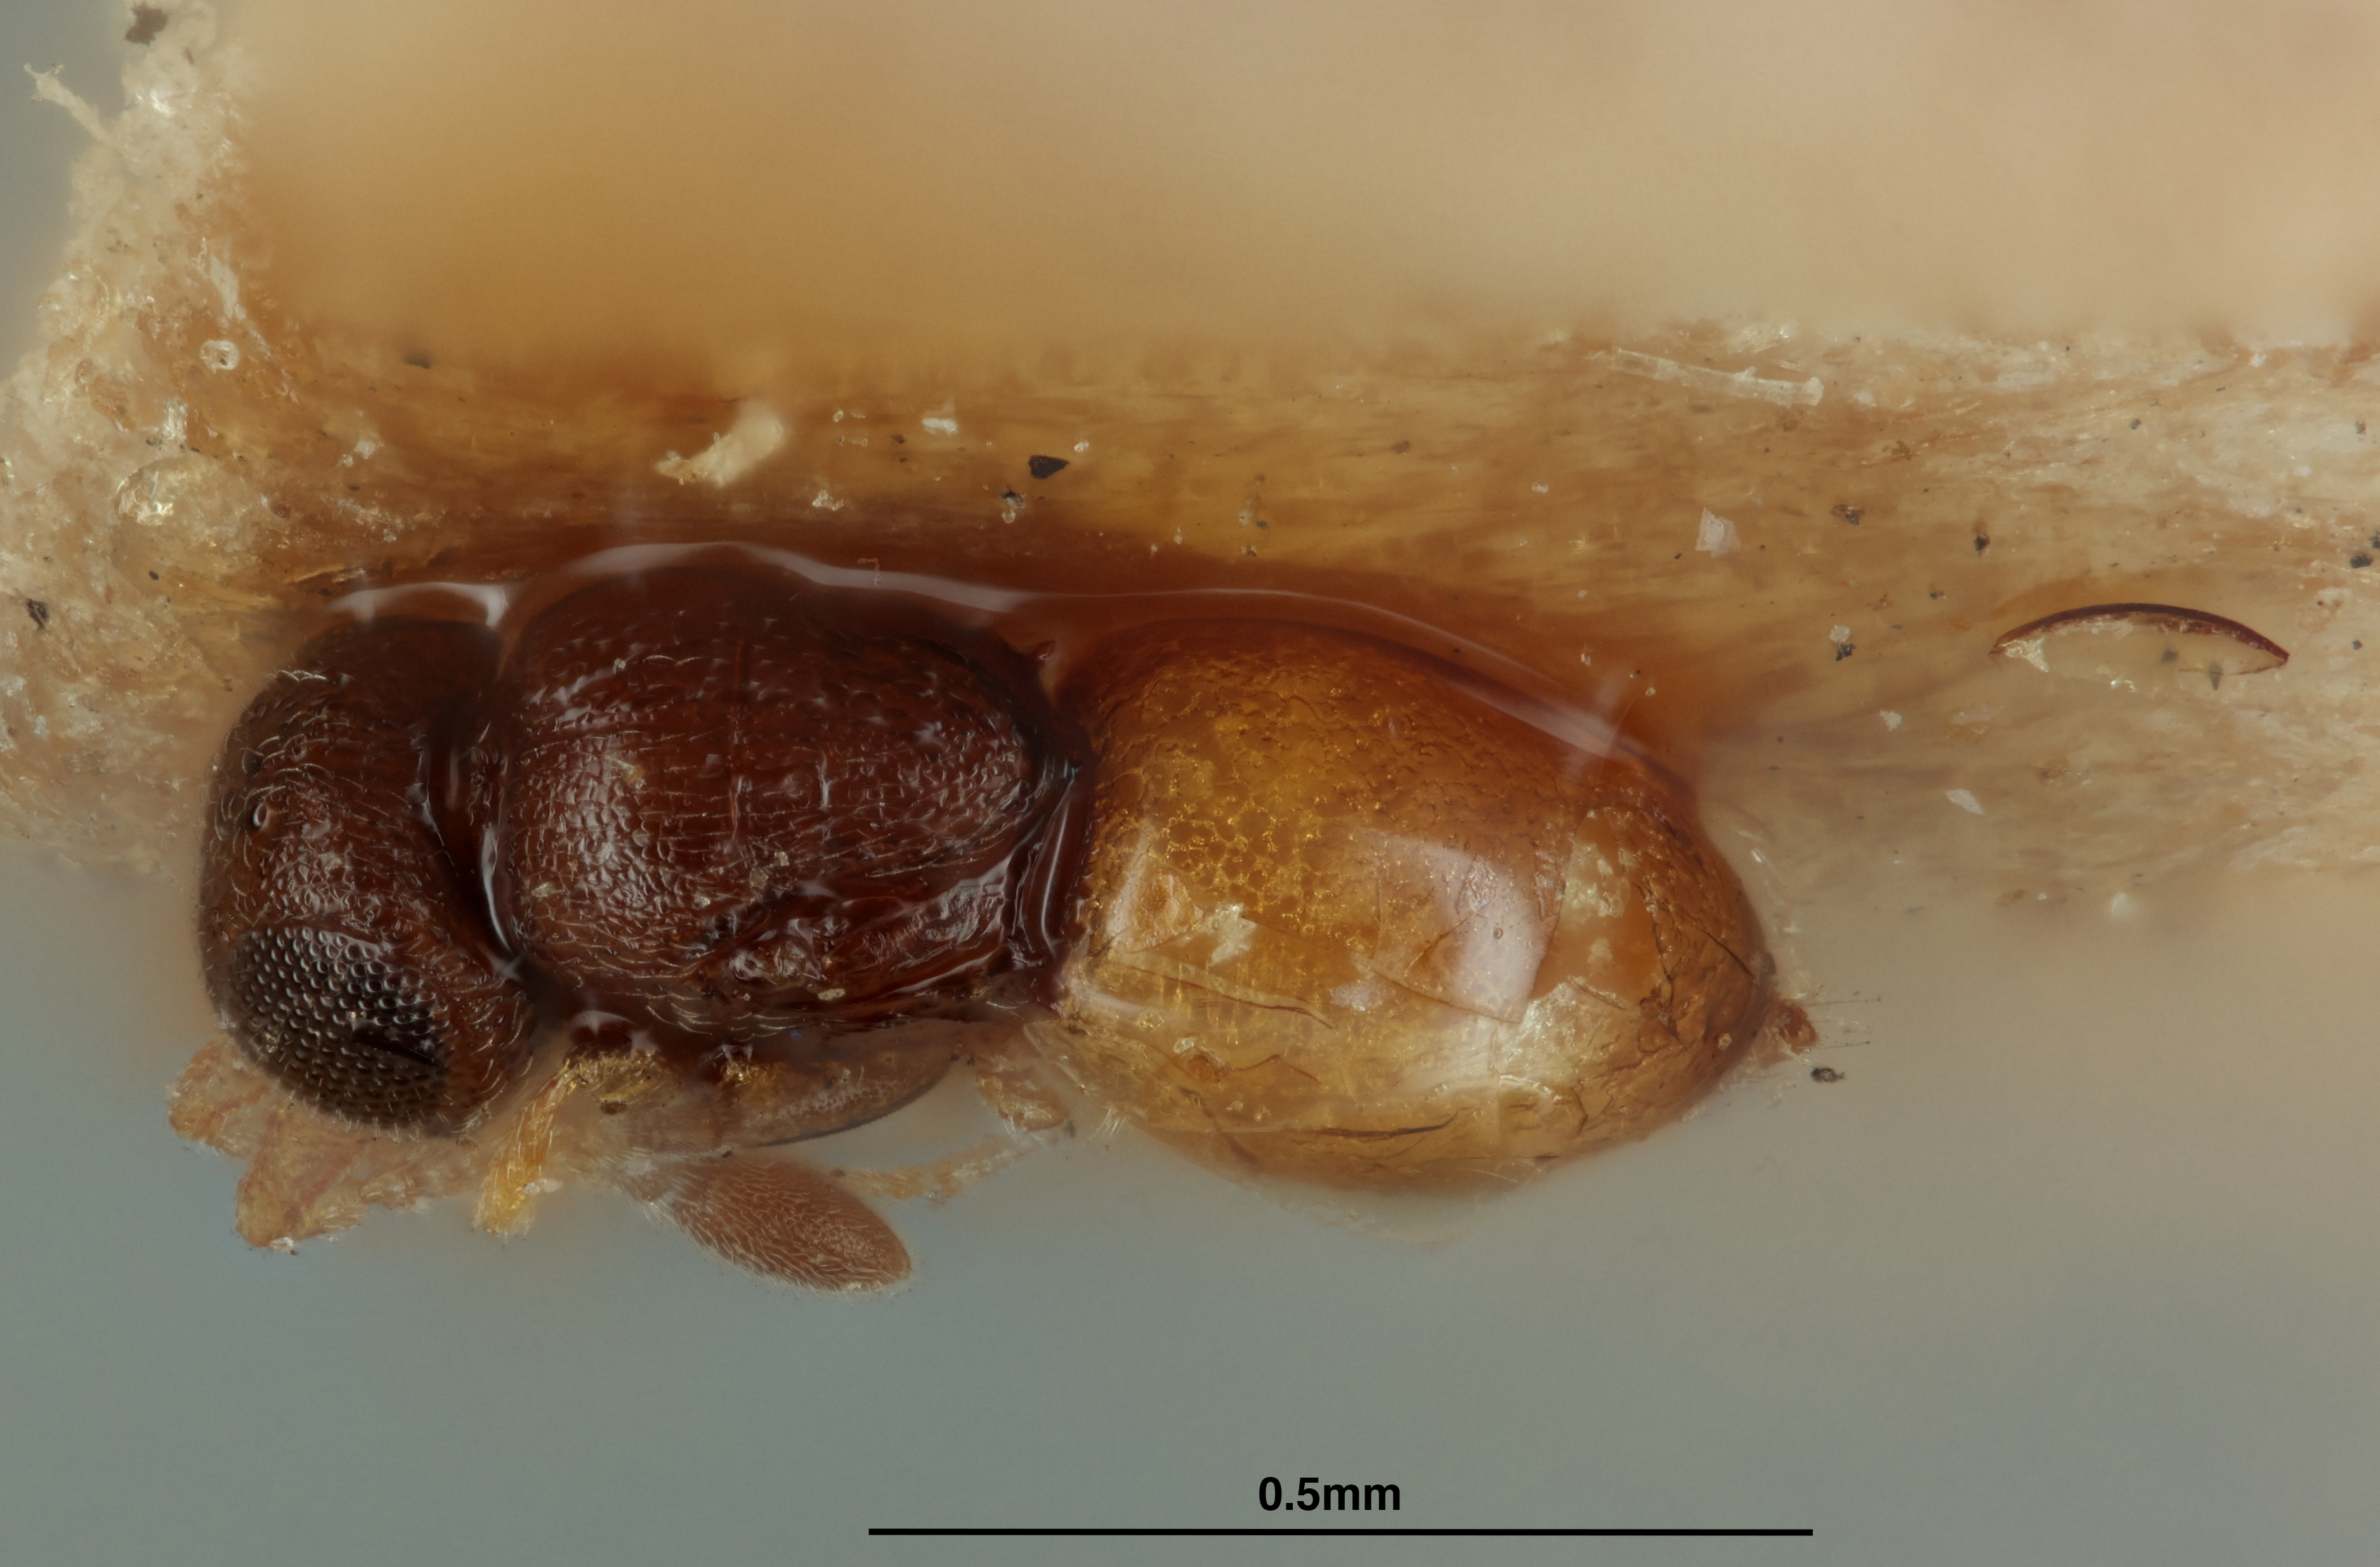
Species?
Aphanogmus bicolor
